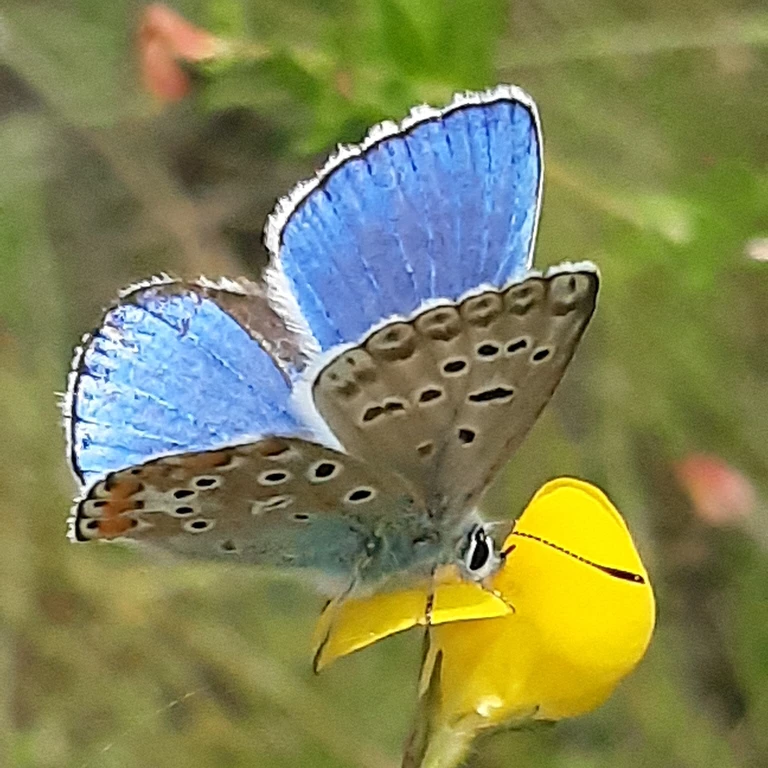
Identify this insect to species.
Lysandra bellargus
